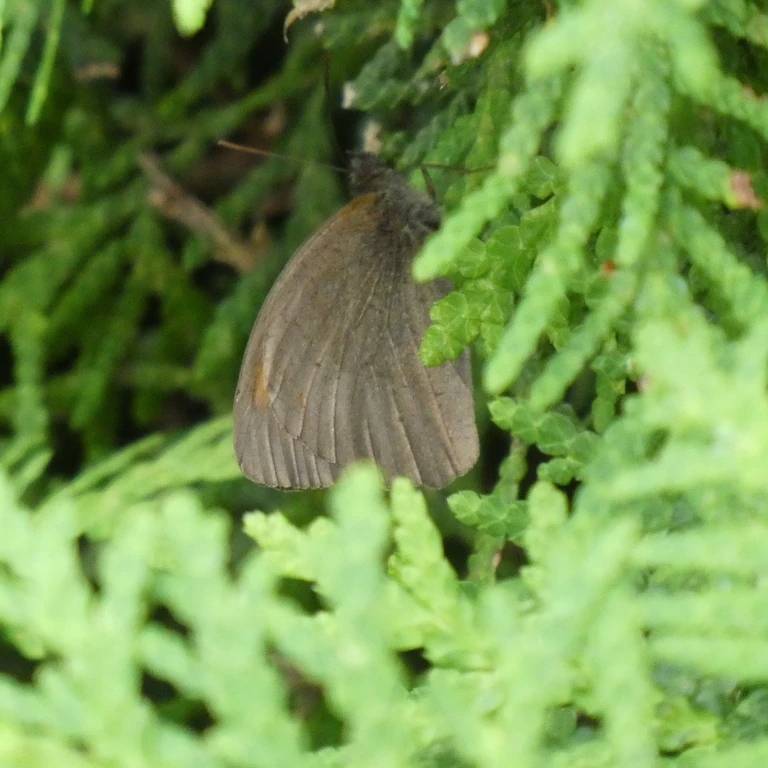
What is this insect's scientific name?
Maniola jurtina
